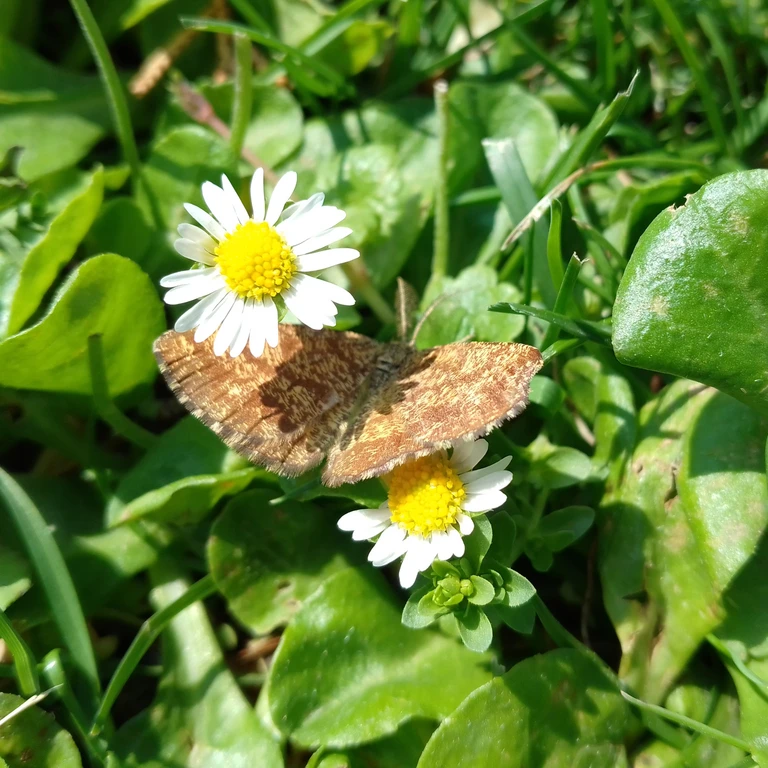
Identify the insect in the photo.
Ematurga atomaria
